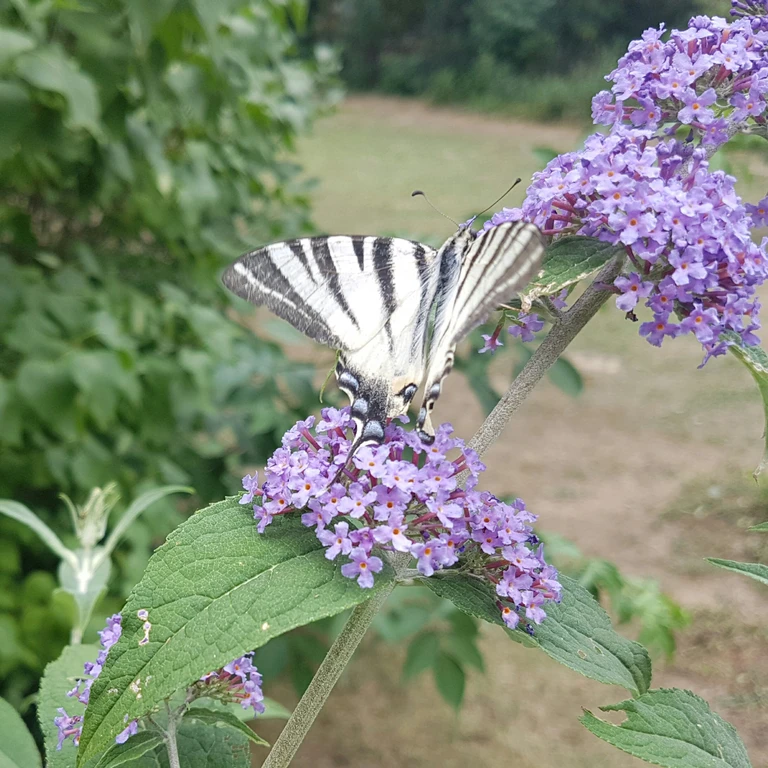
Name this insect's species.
Iphiclides podalirius
